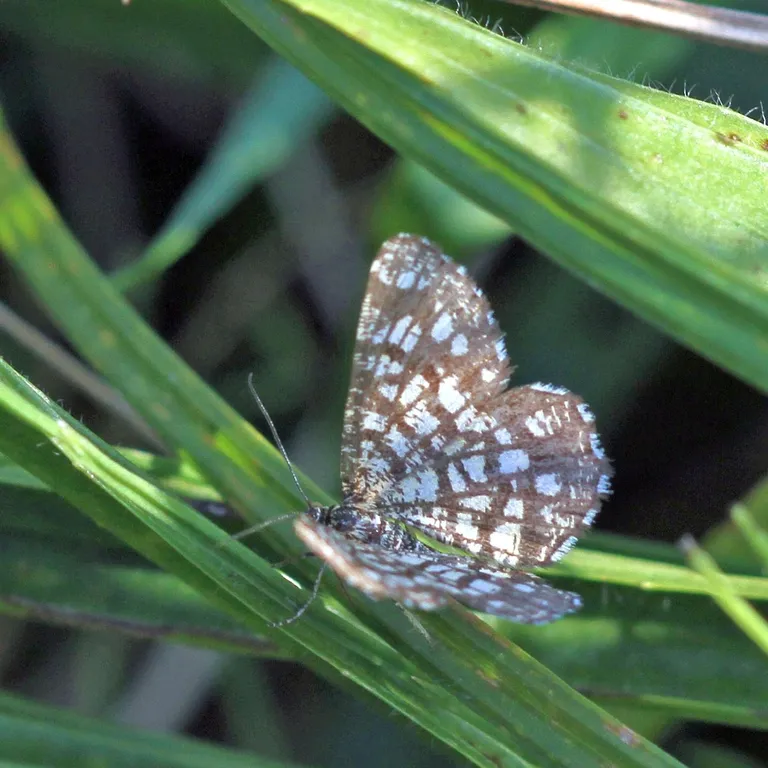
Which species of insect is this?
Chiasmia clathrata
